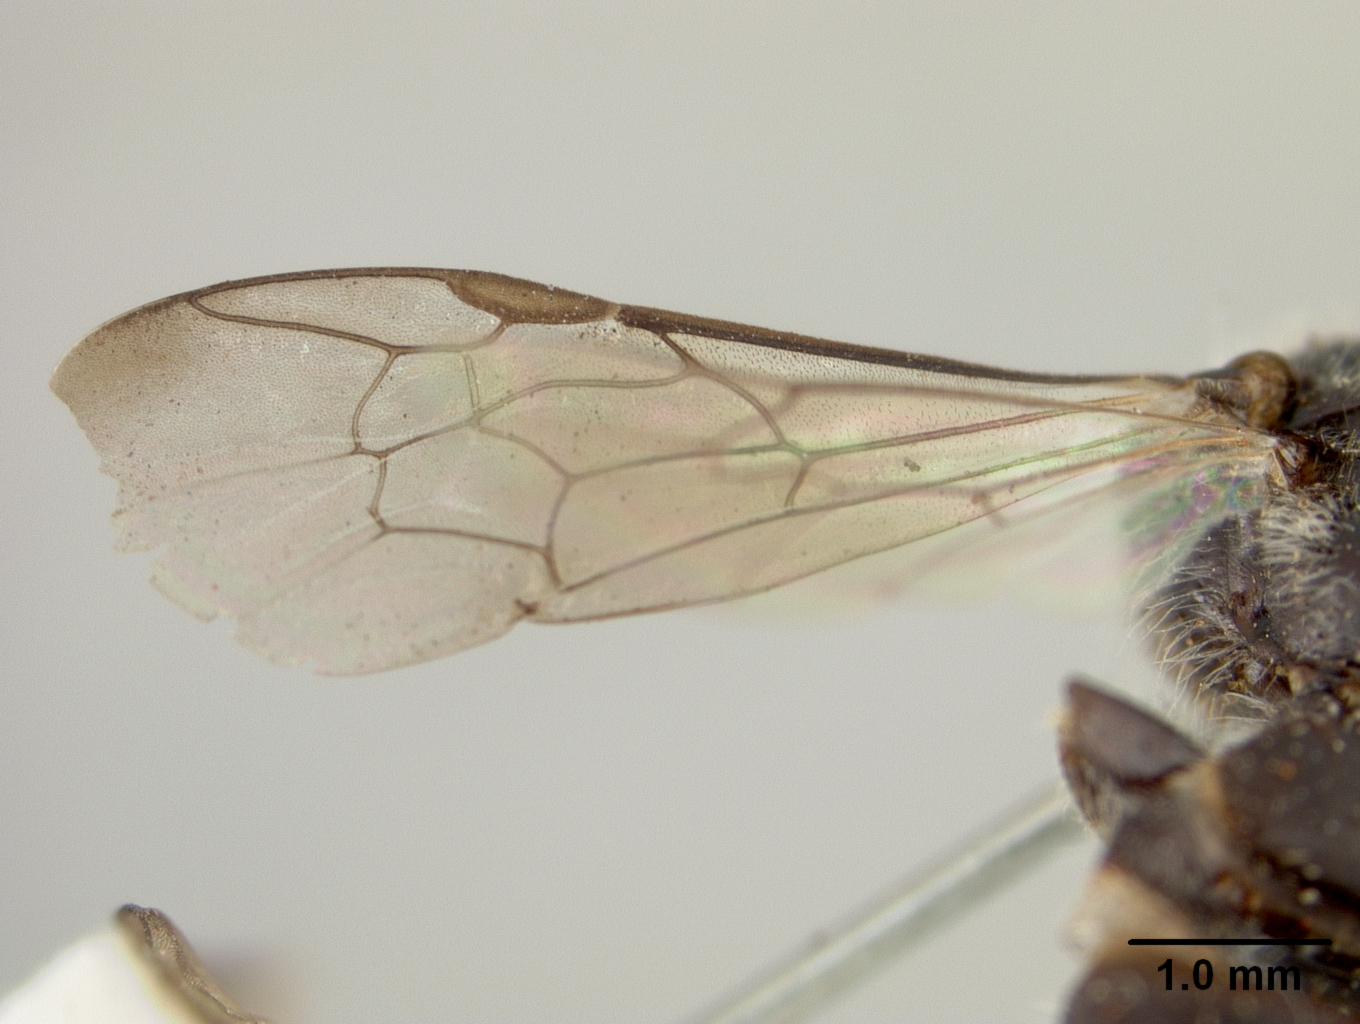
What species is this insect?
Euryglossa nubifera
